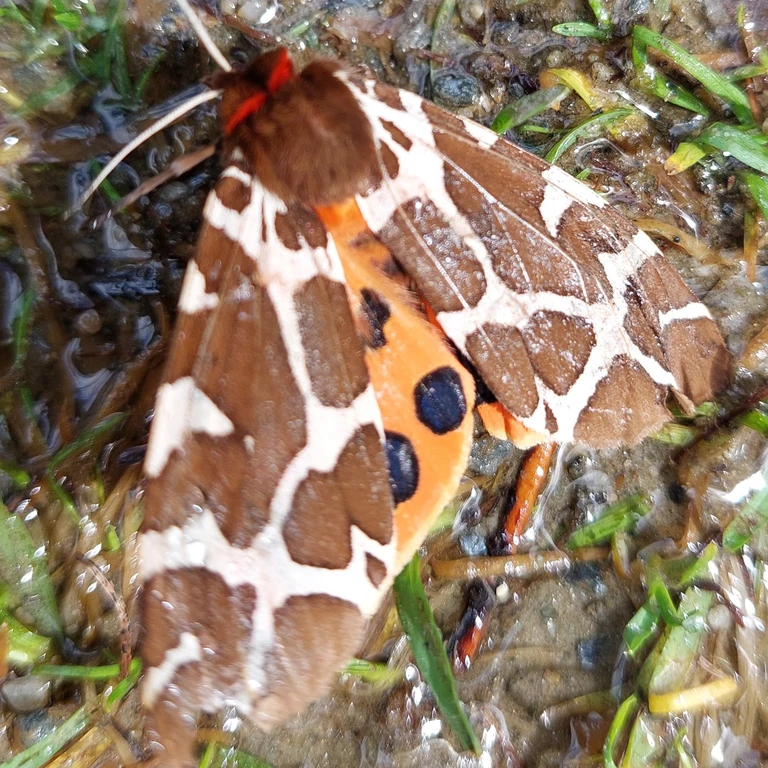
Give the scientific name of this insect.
Arctia caja
